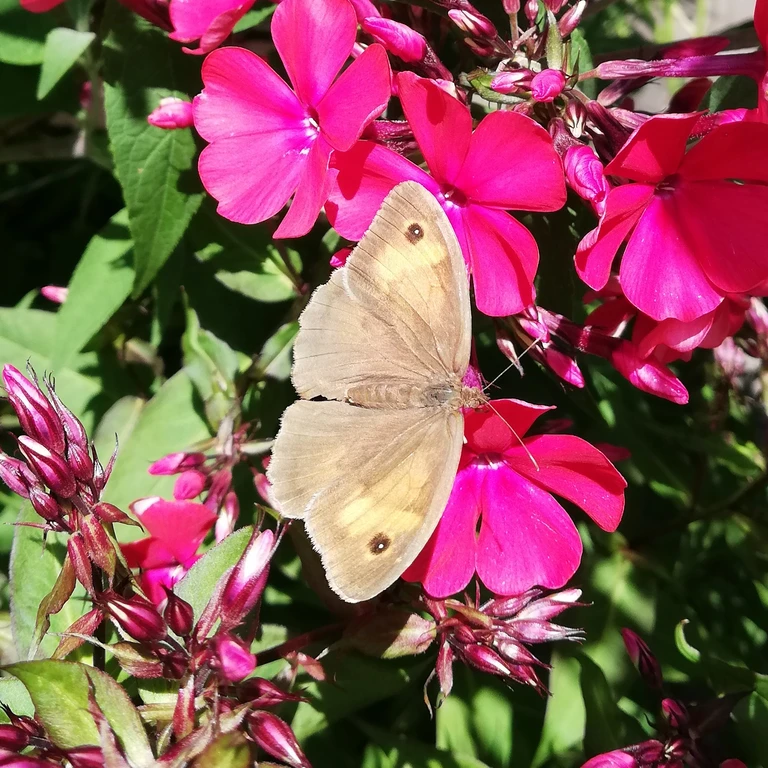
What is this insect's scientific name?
Maniola jurtina
